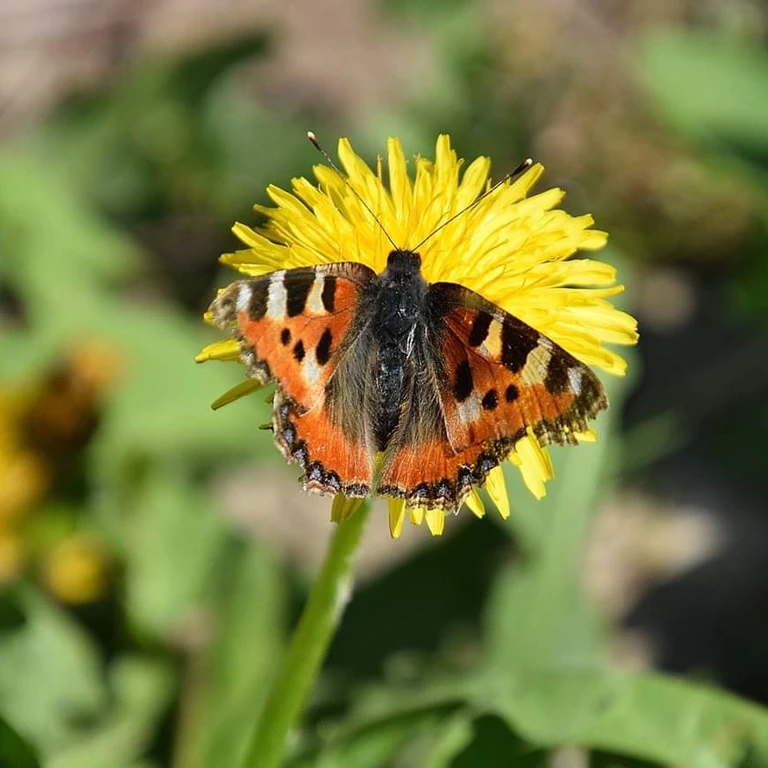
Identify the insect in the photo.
Aglais urticae
